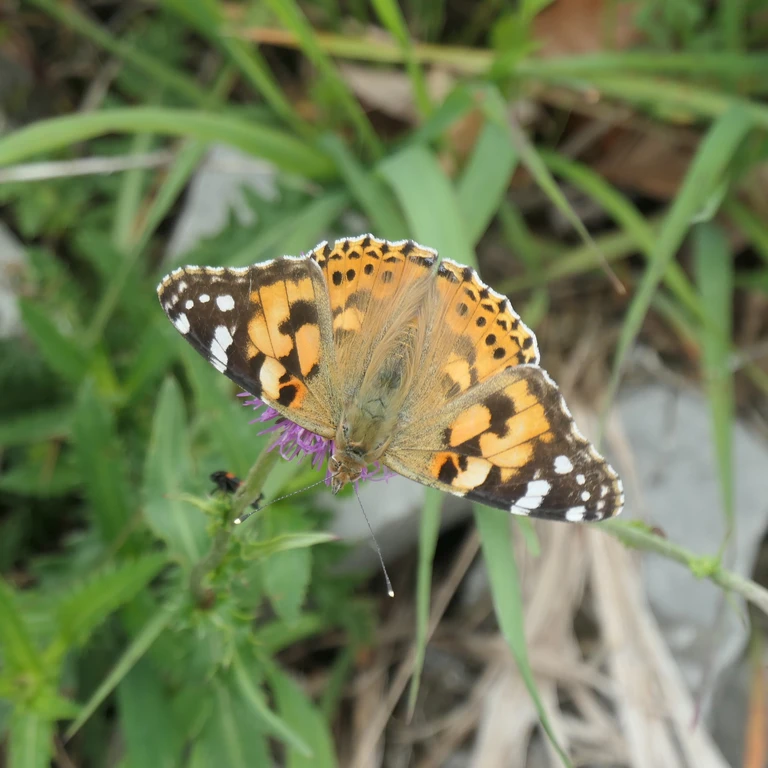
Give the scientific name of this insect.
Vanessa cardui
